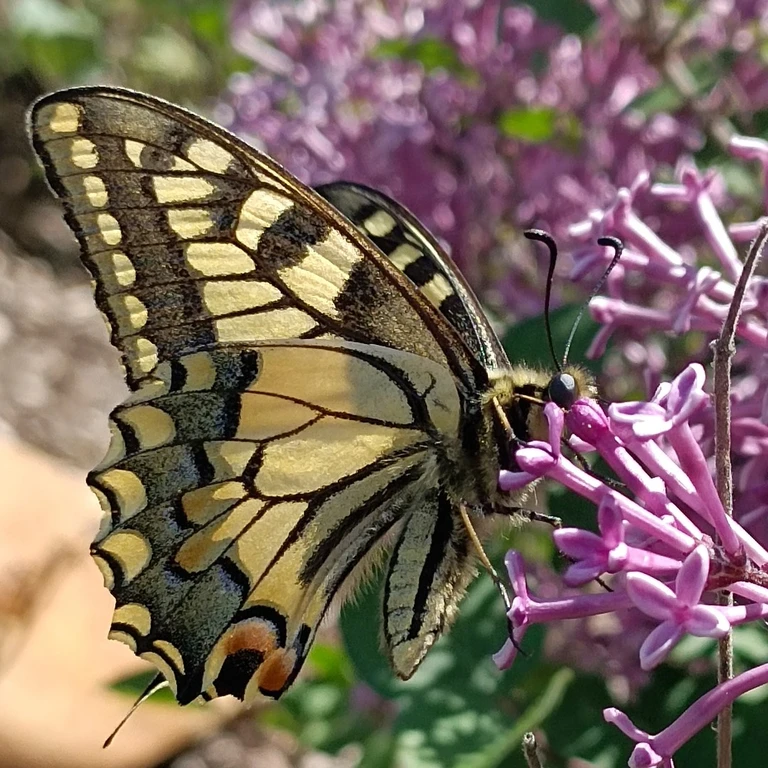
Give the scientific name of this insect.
Papilio machaon
